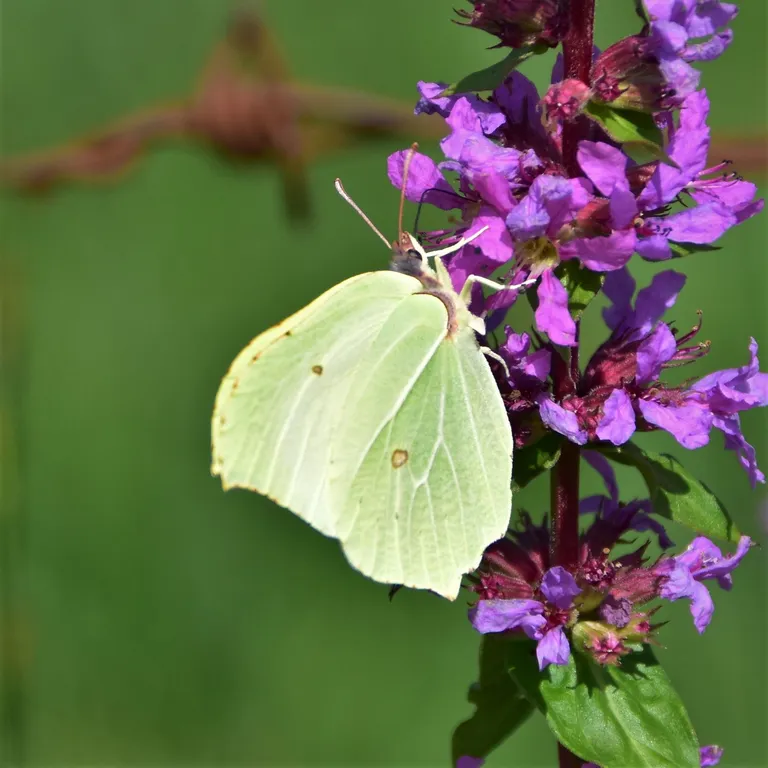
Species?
Gonepteryx rhamni
